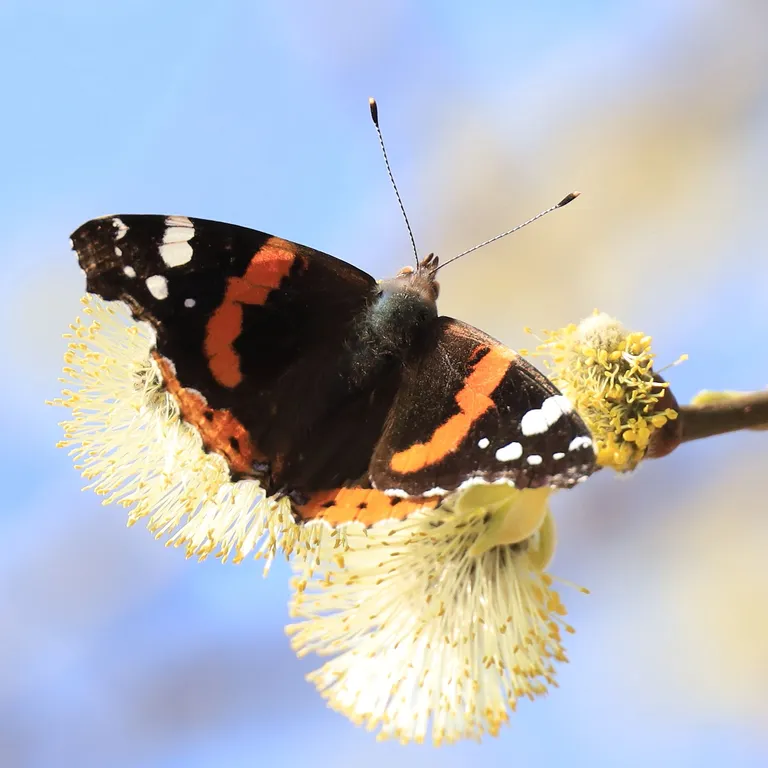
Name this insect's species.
Vanessa atalanta
